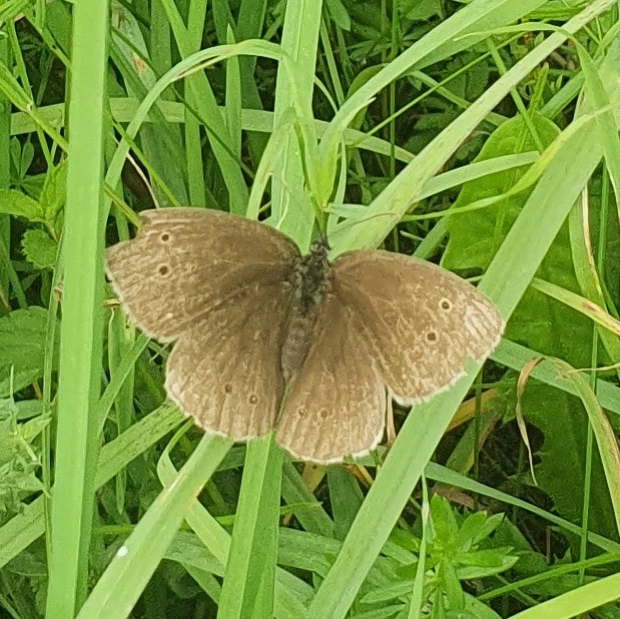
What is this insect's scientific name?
Aphantopus hyperantus
